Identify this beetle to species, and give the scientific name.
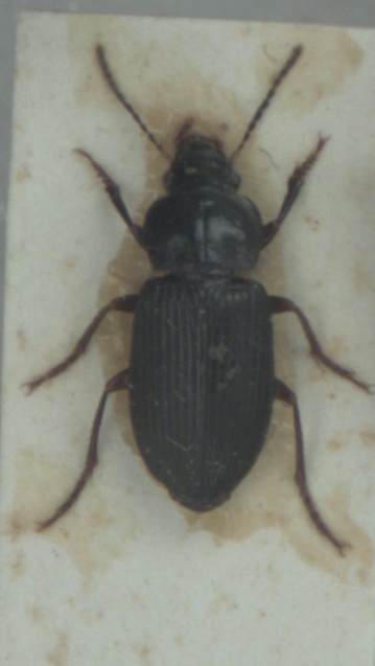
Anisodactylus binotatus
